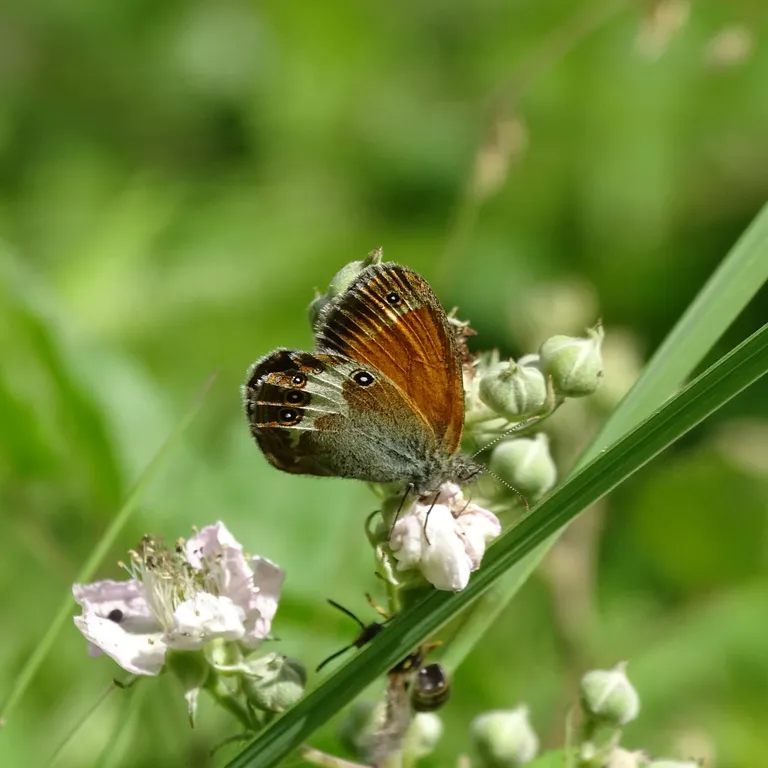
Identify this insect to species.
Coenonympha arcania
